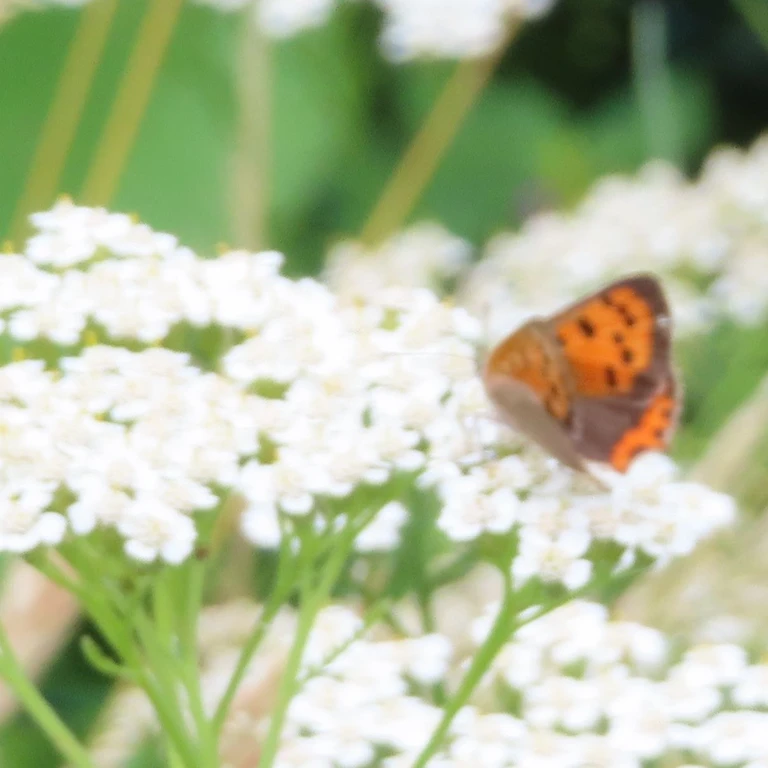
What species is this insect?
Lycaena phlaeas
